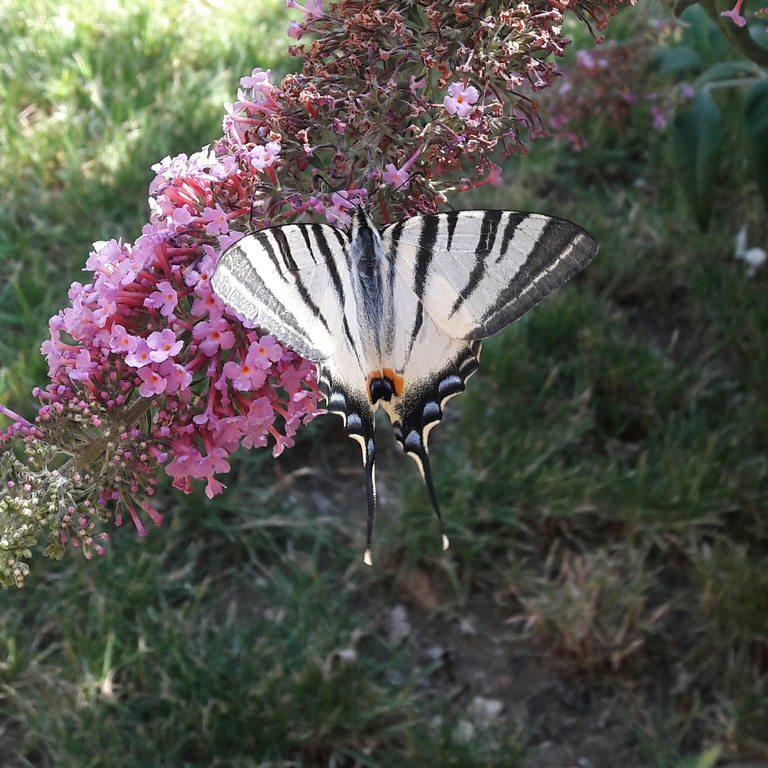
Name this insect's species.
Iphiclides podalirius
